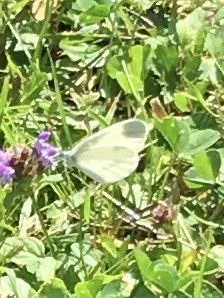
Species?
Leptidea sinapis/juvernica
